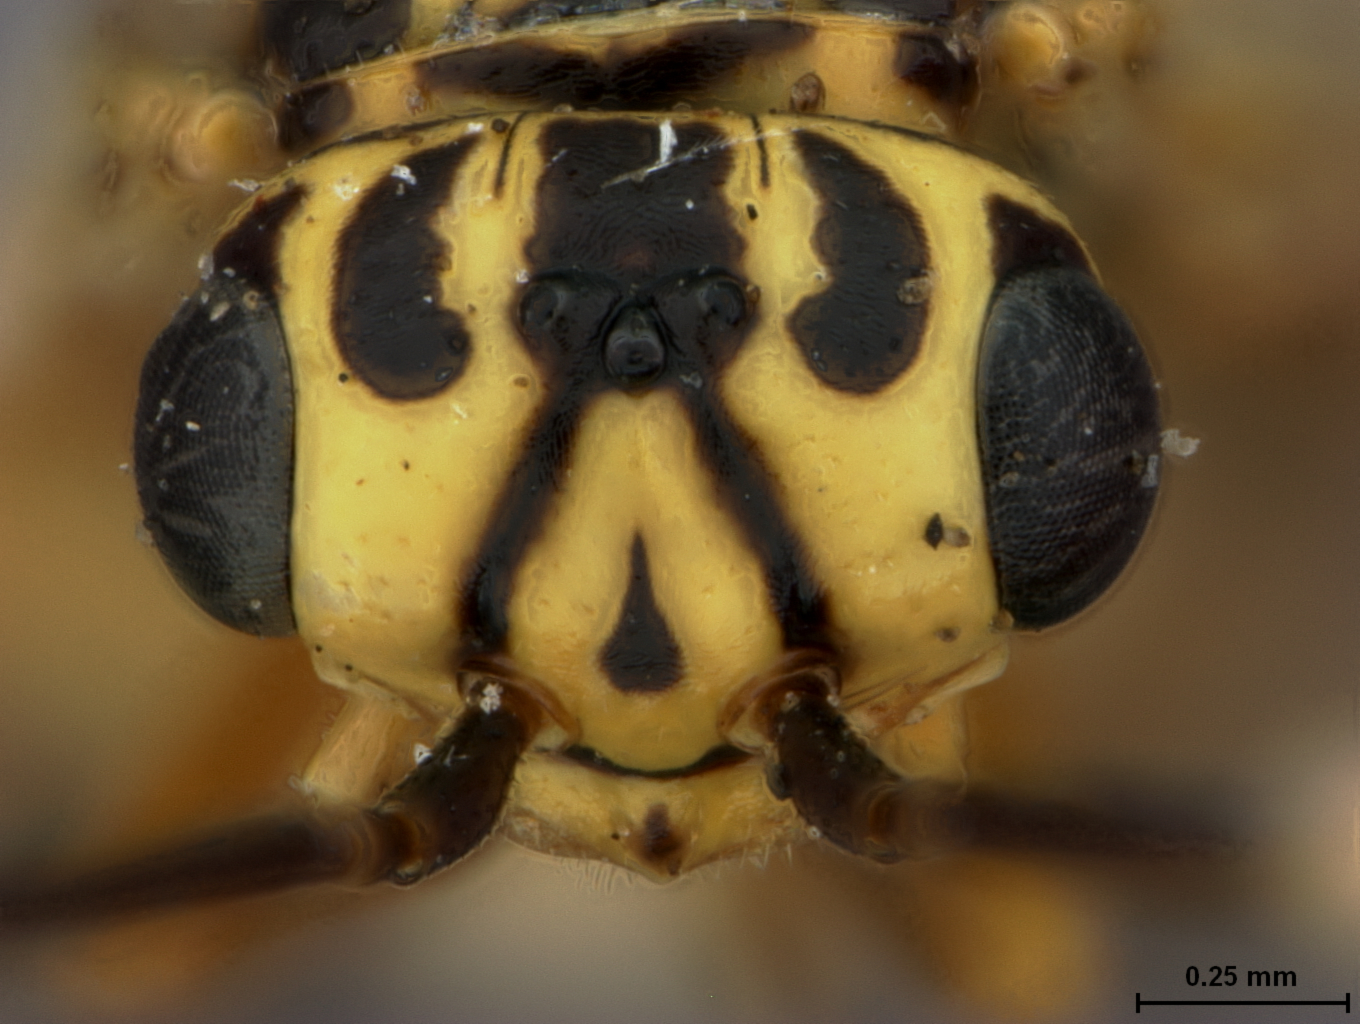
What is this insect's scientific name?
Xyela concava
